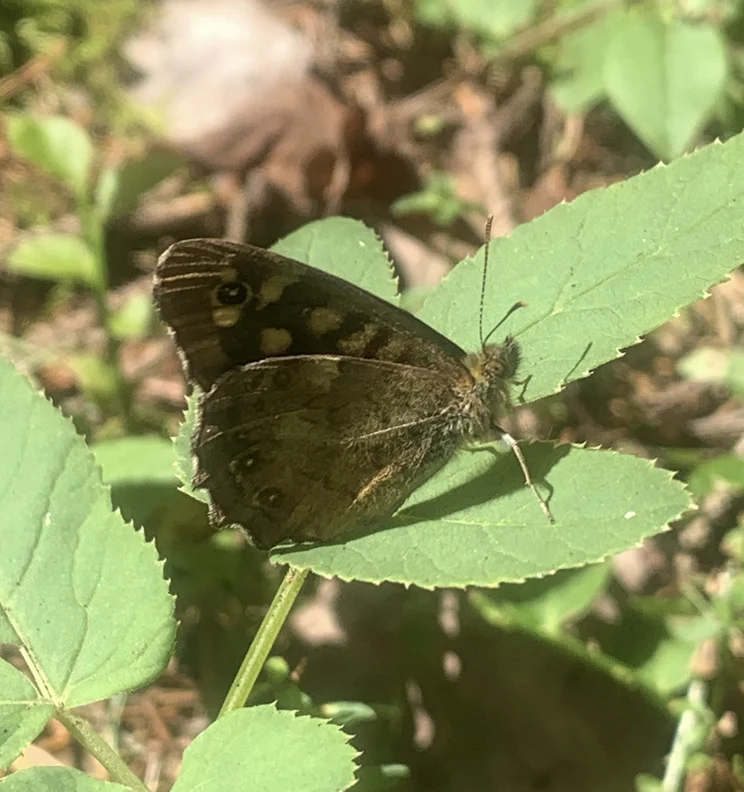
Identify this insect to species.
Pararge aegeria
